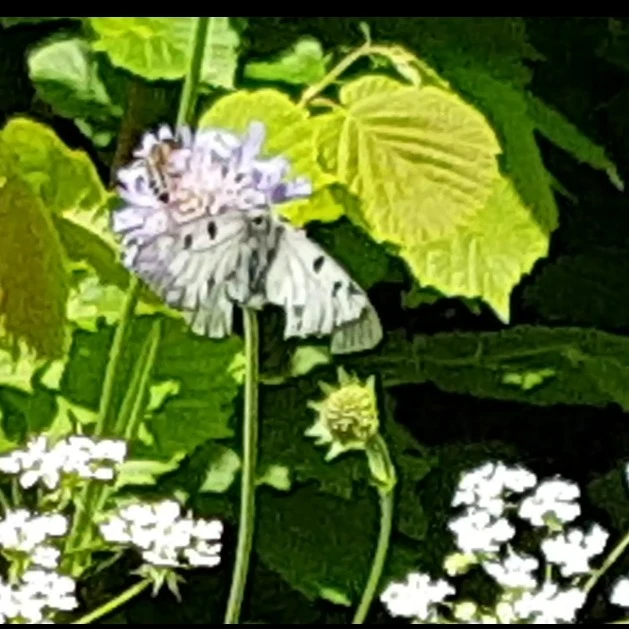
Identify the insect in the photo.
Parnassius mnemosyne
